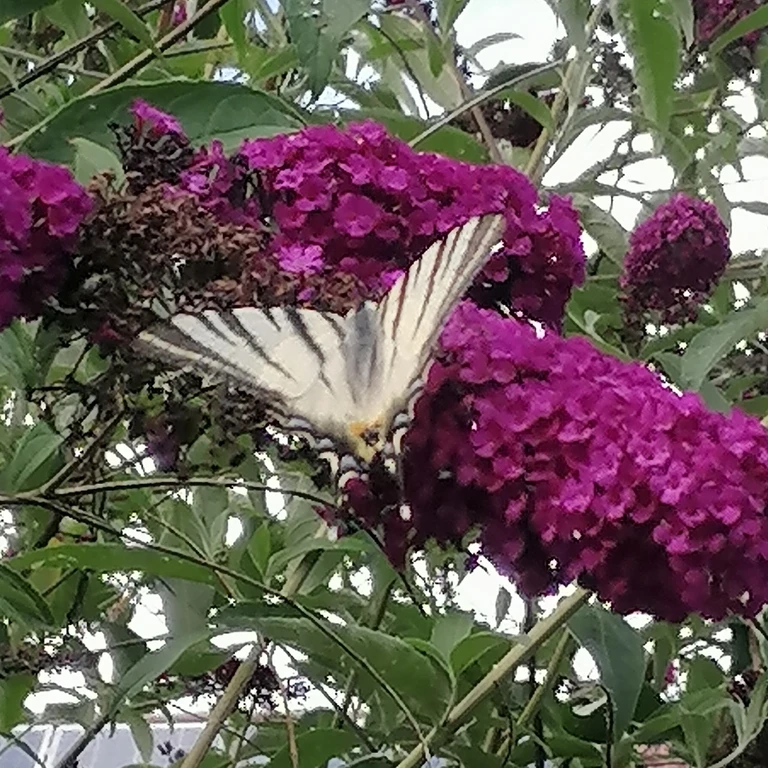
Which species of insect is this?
Iphiclides podalirius
